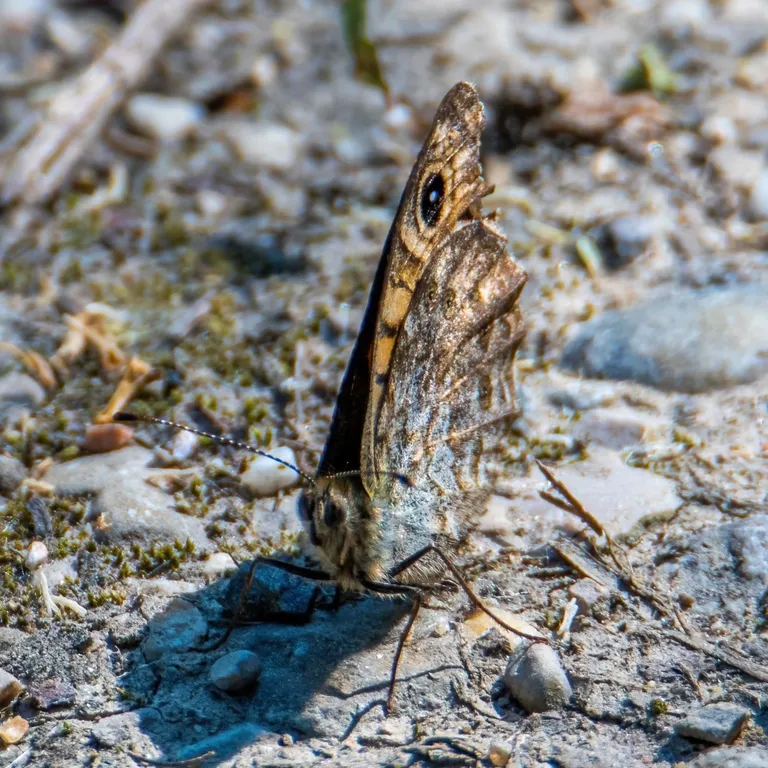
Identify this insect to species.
Lasiommata megera (also Pararge megera)
